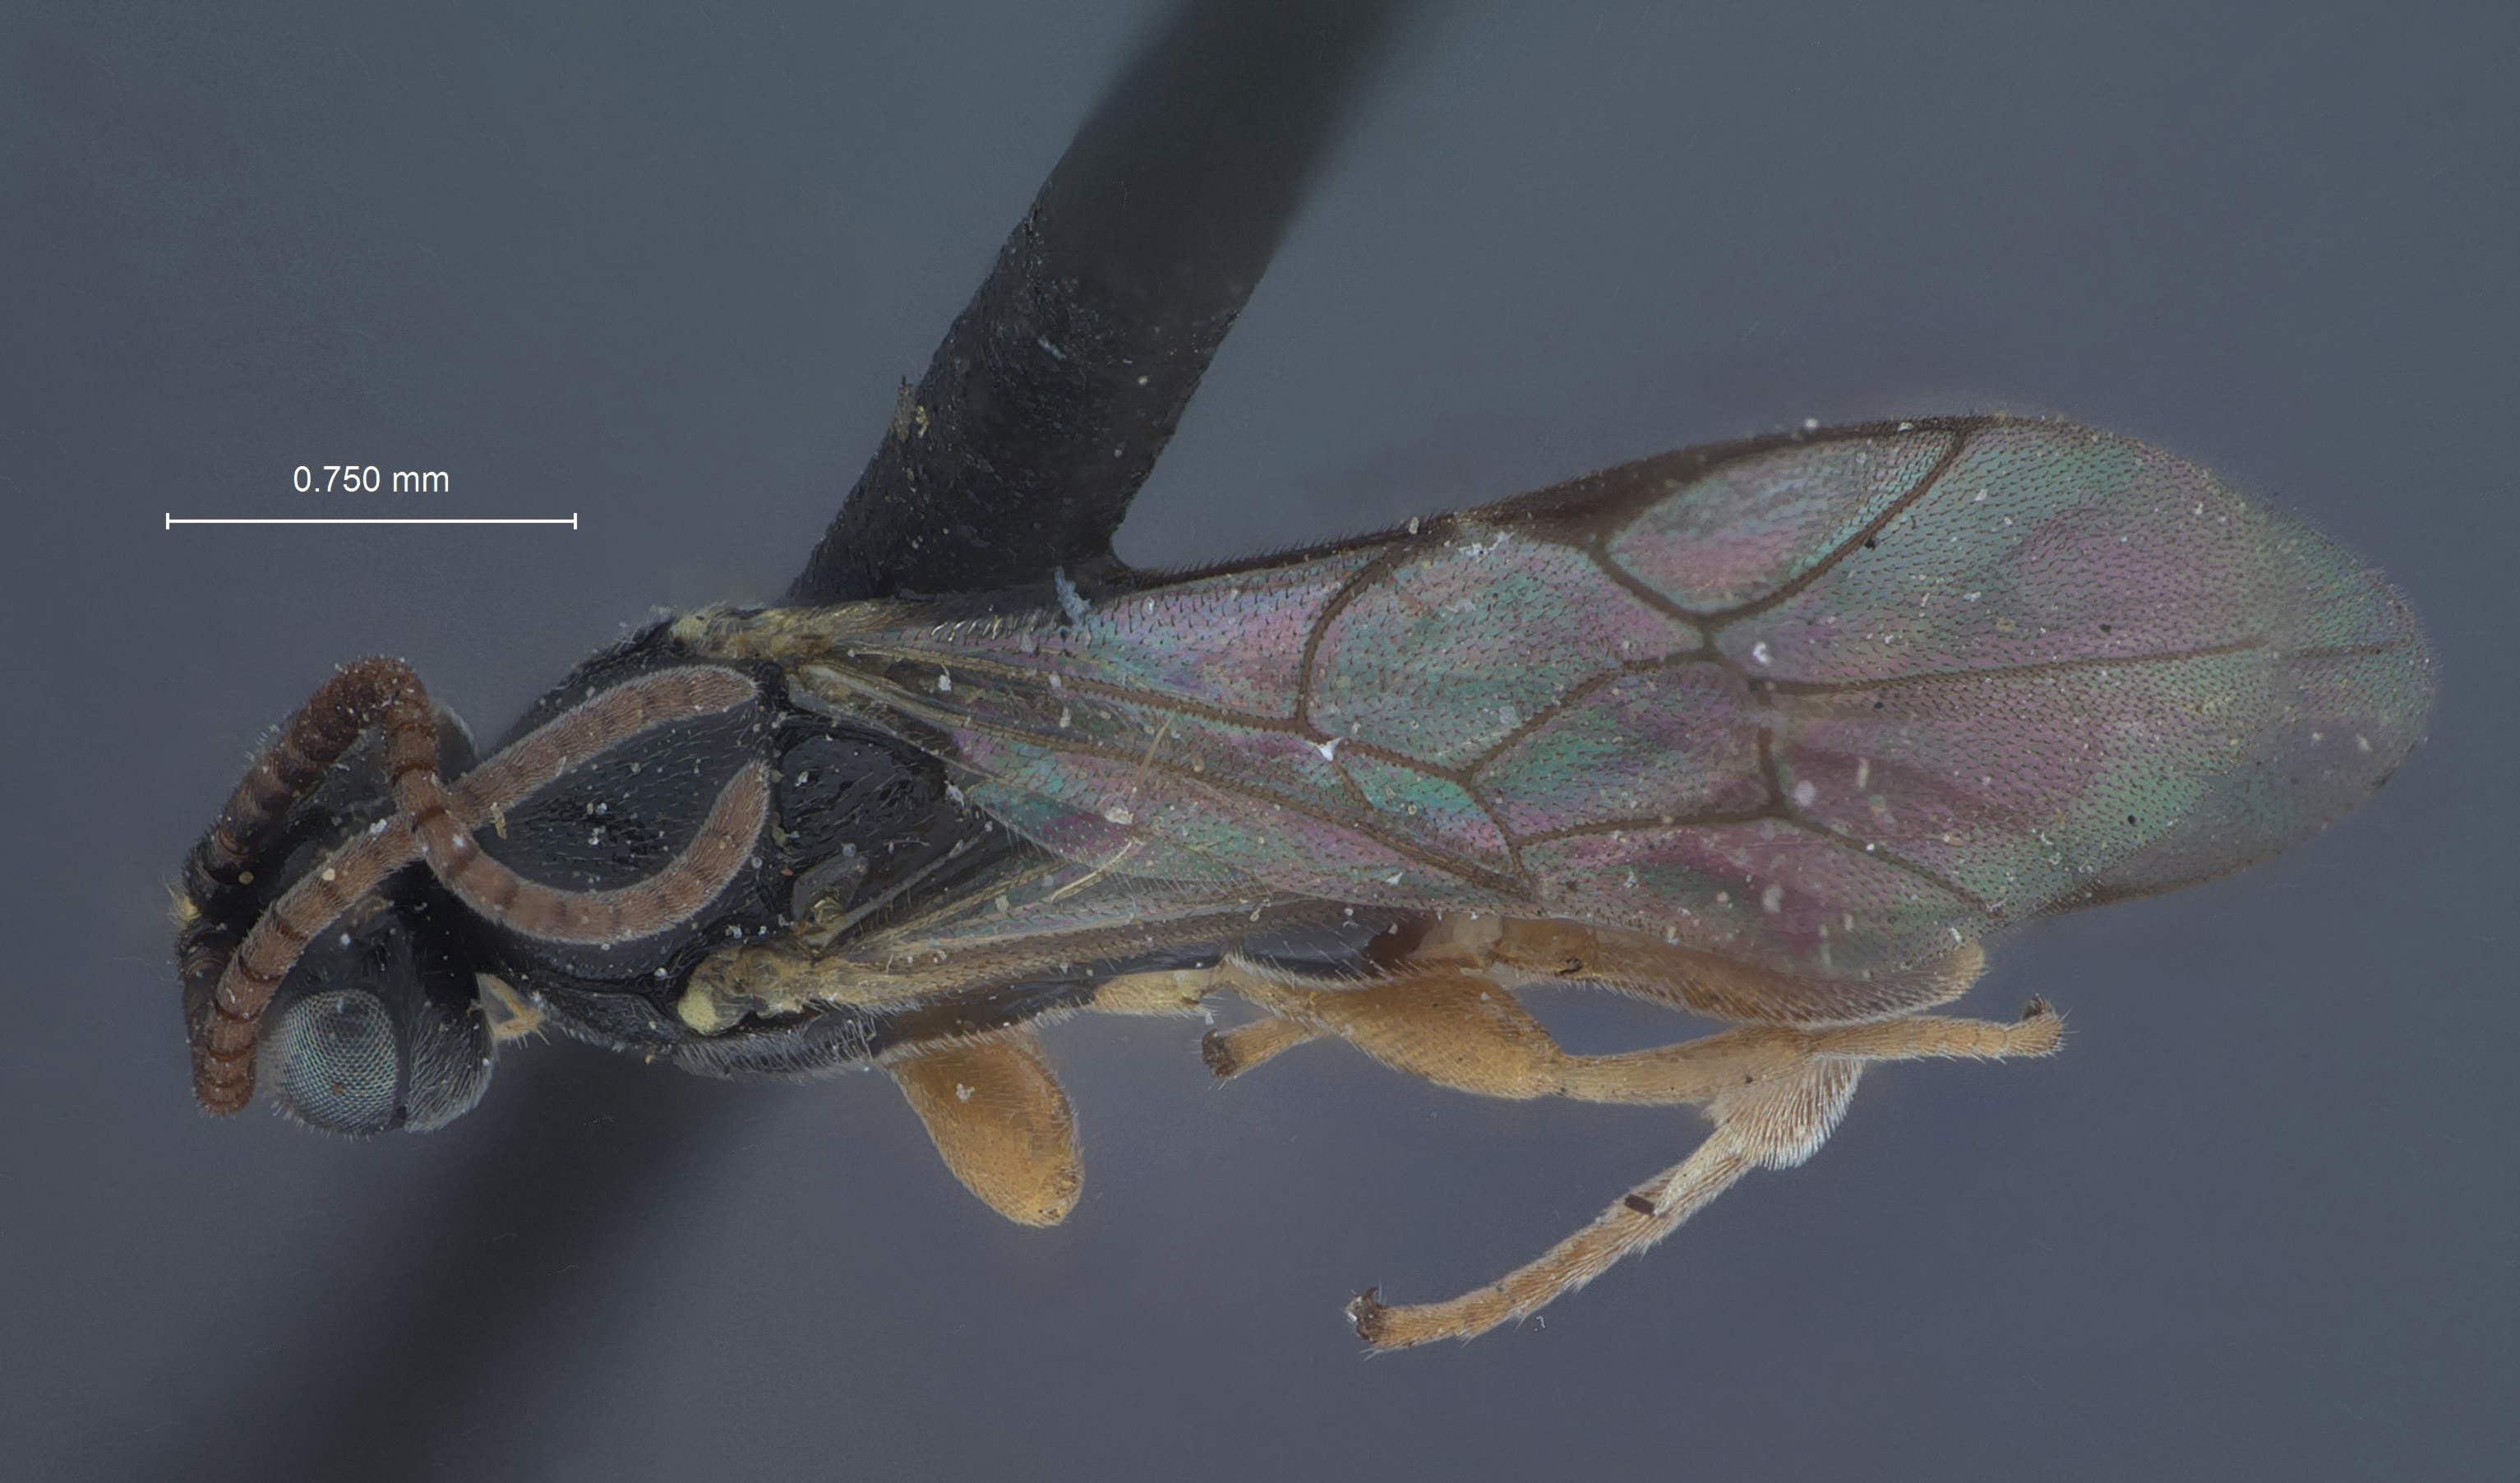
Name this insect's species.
Trieces sparsus
